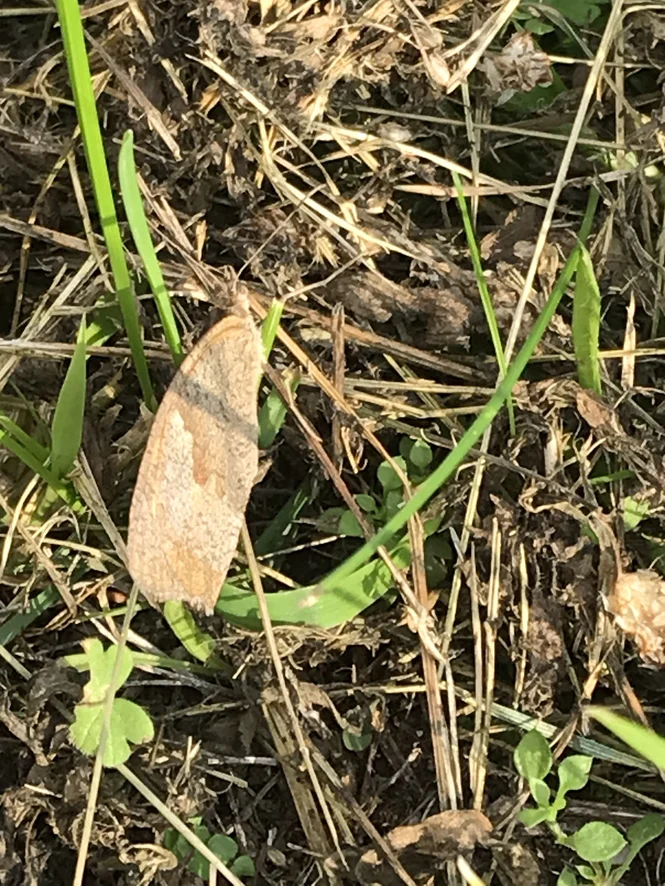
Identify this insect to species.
Maniola jurtina
